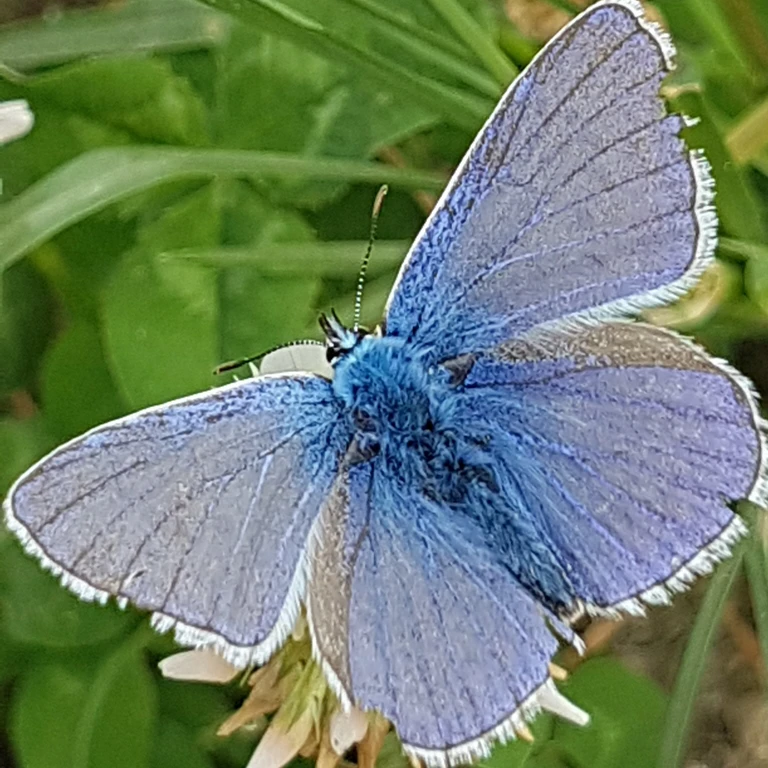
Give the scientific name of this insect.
Polyommatus icarus
